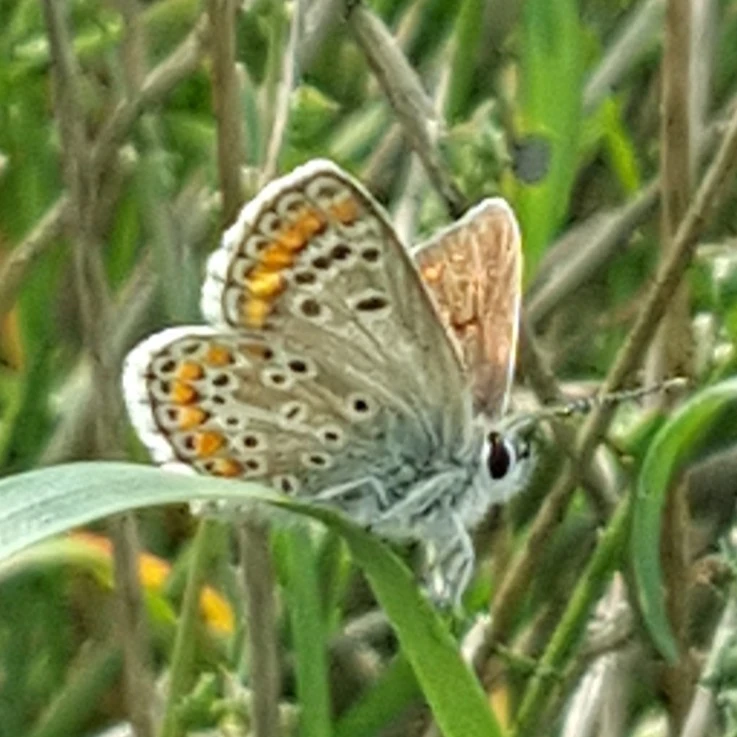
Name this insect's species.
Aricia agestis/artaxerxes
